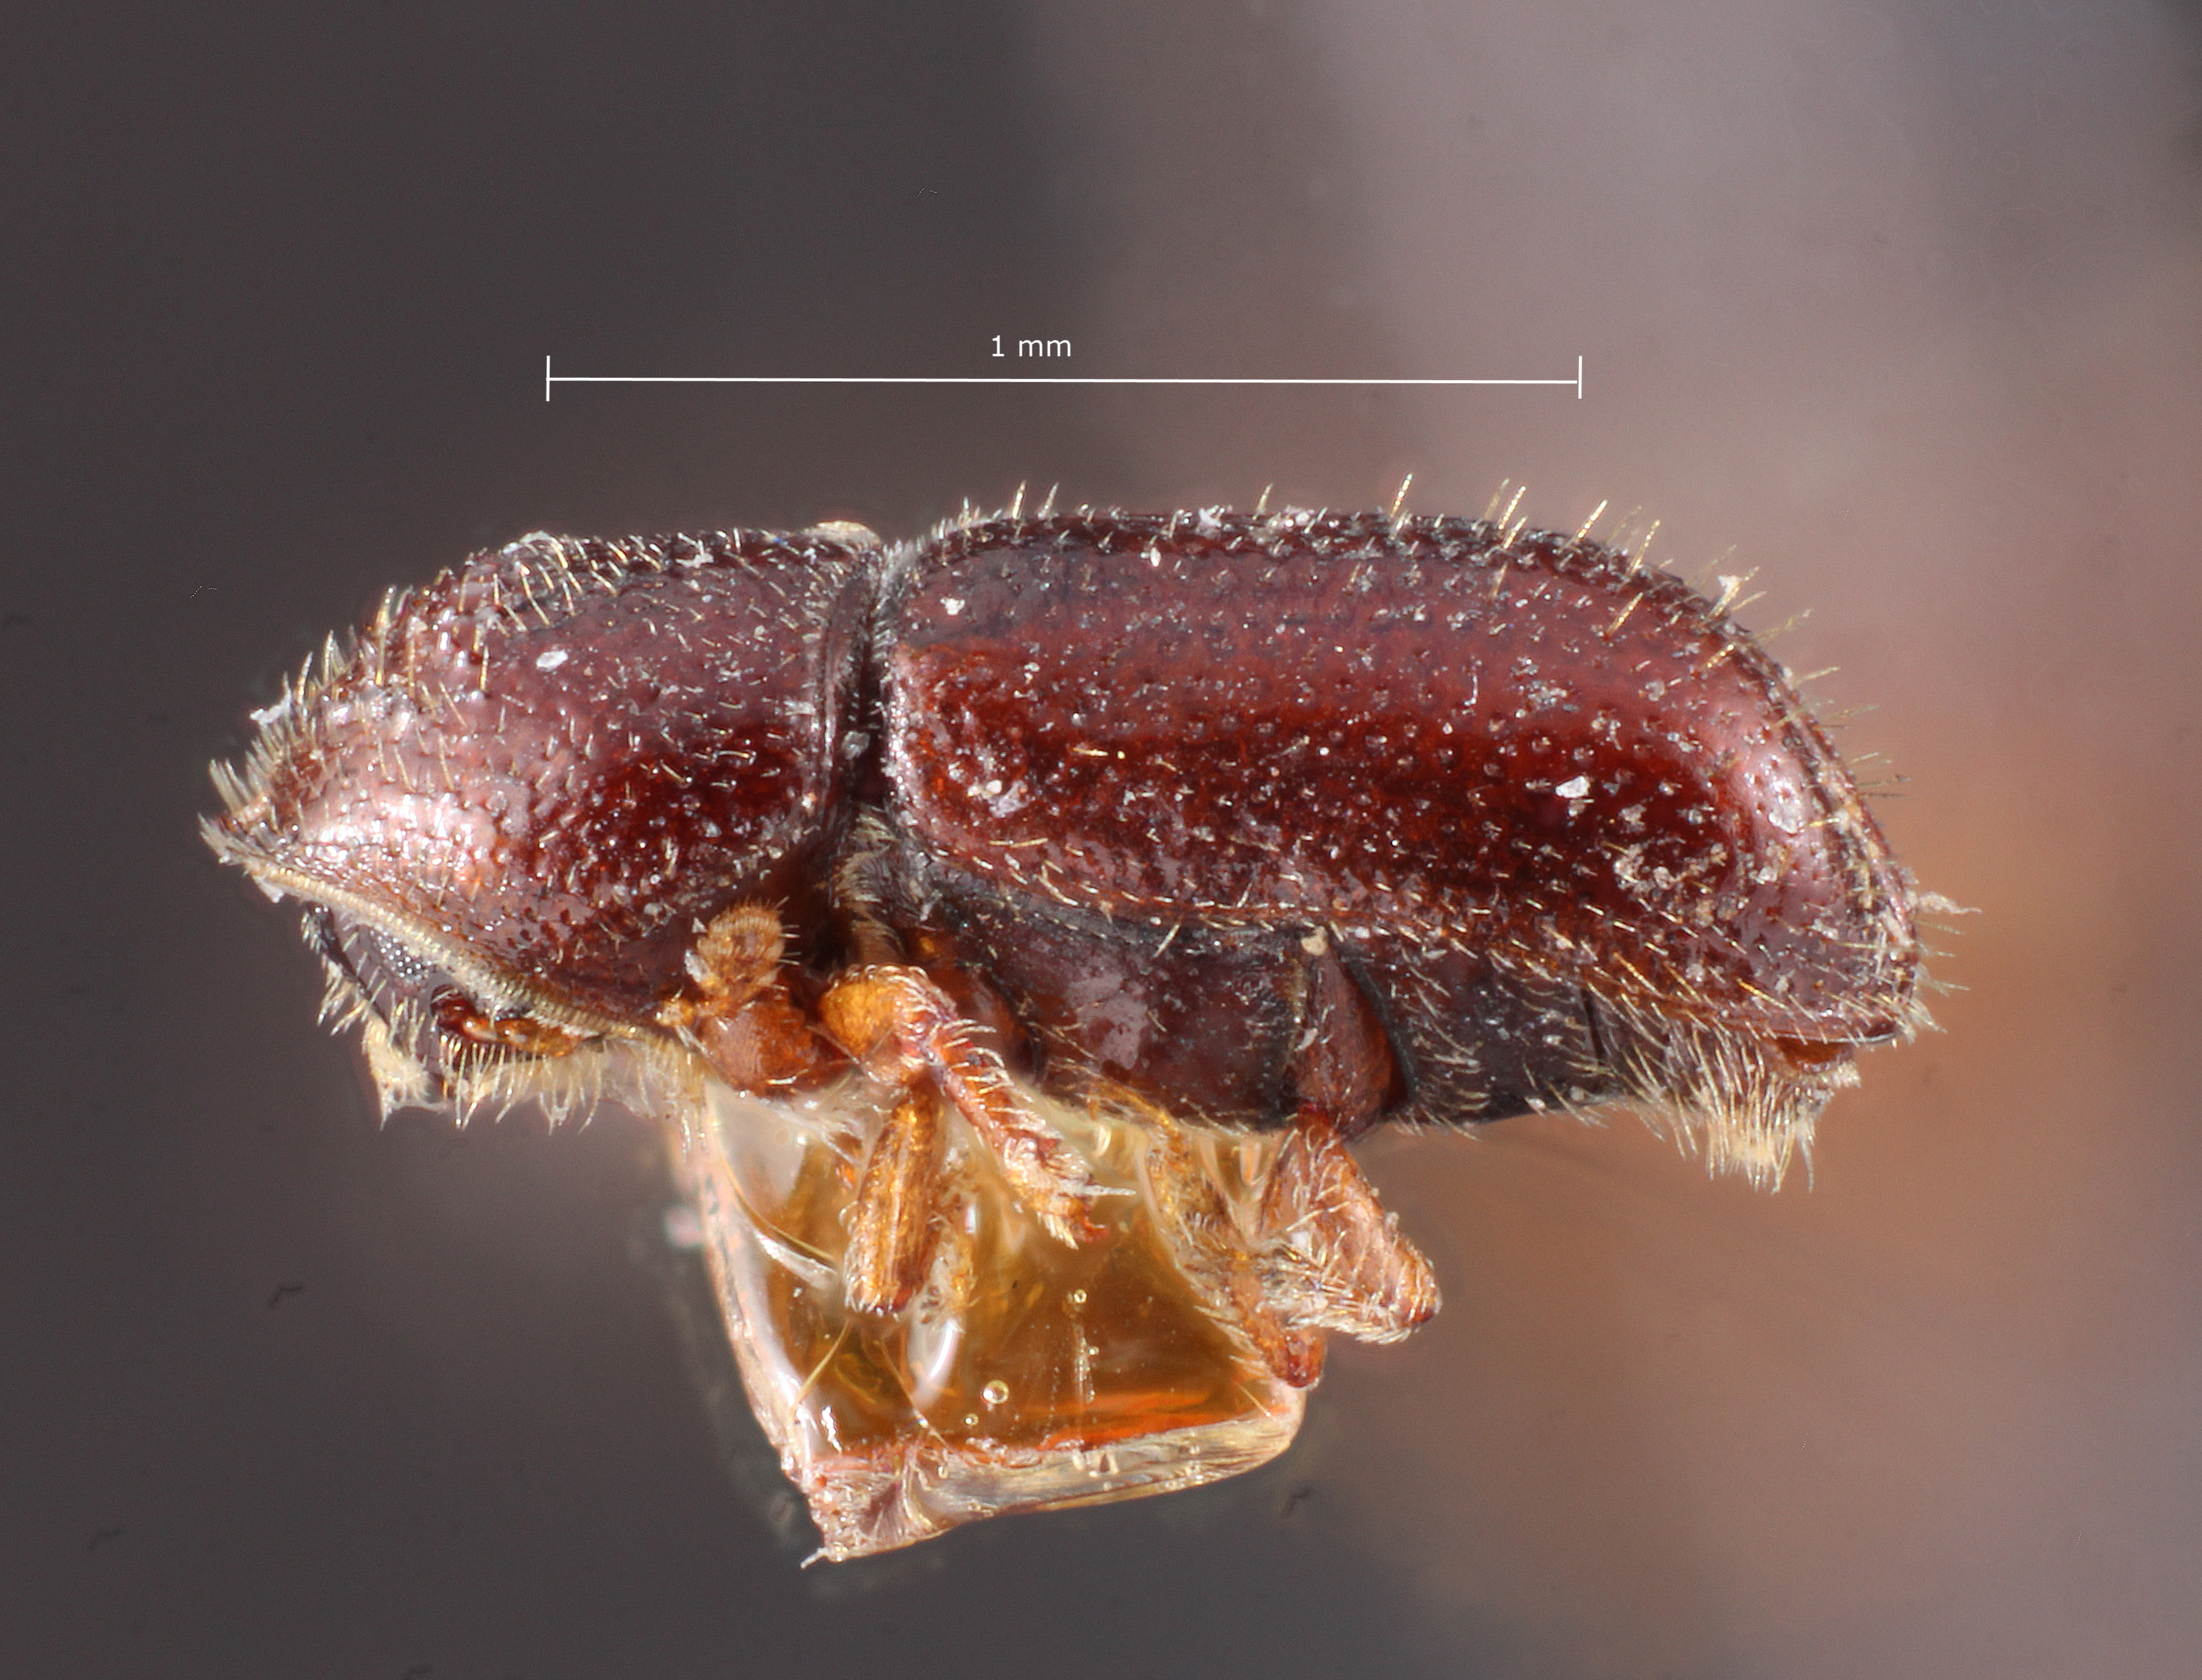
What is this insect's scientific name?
Pityophthorus barberi
